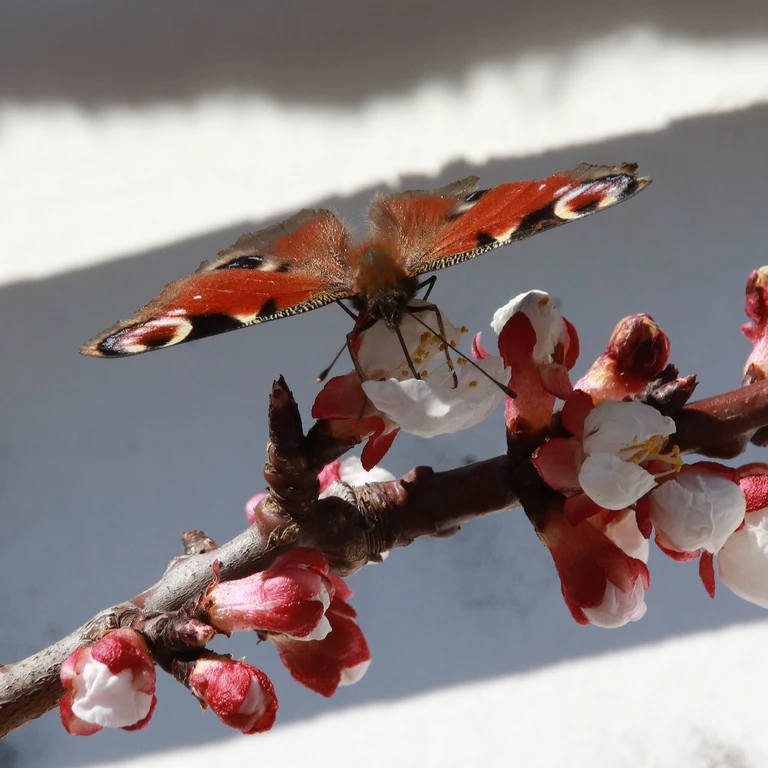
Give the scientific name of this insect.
Aglais io
